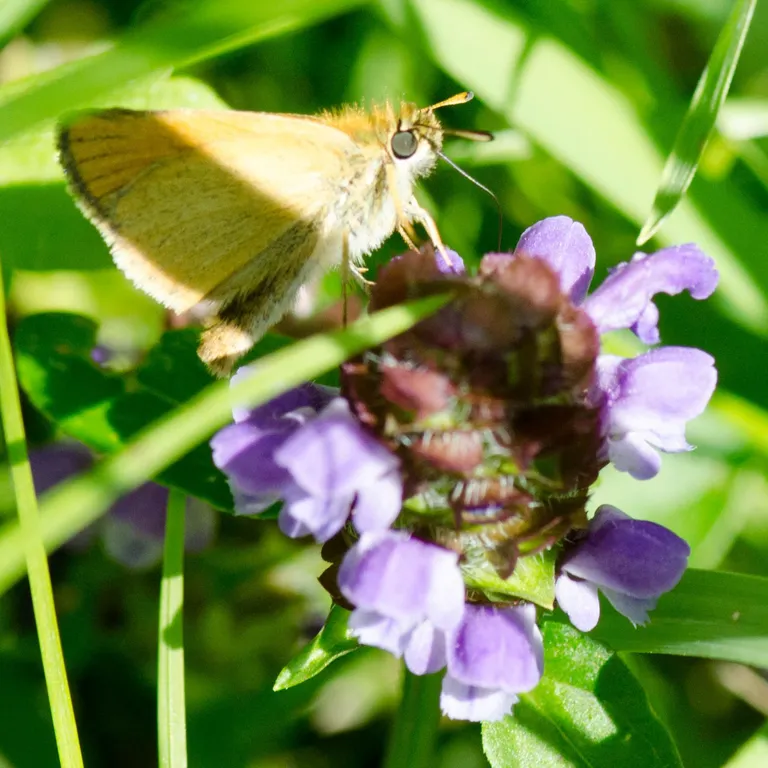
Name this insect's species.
Thymelicus lineola
